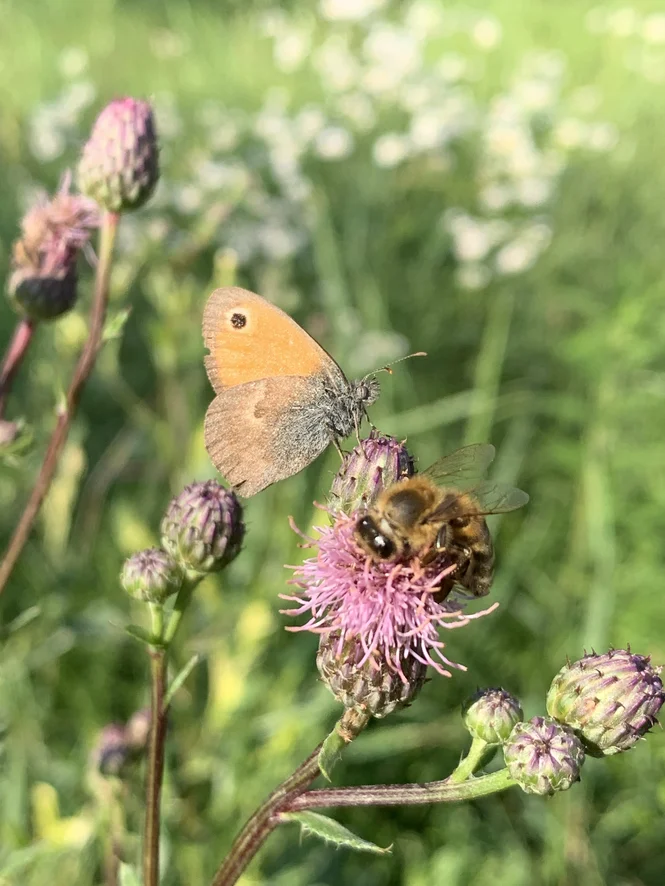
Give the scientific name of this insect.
Coenonympha pamphilus
